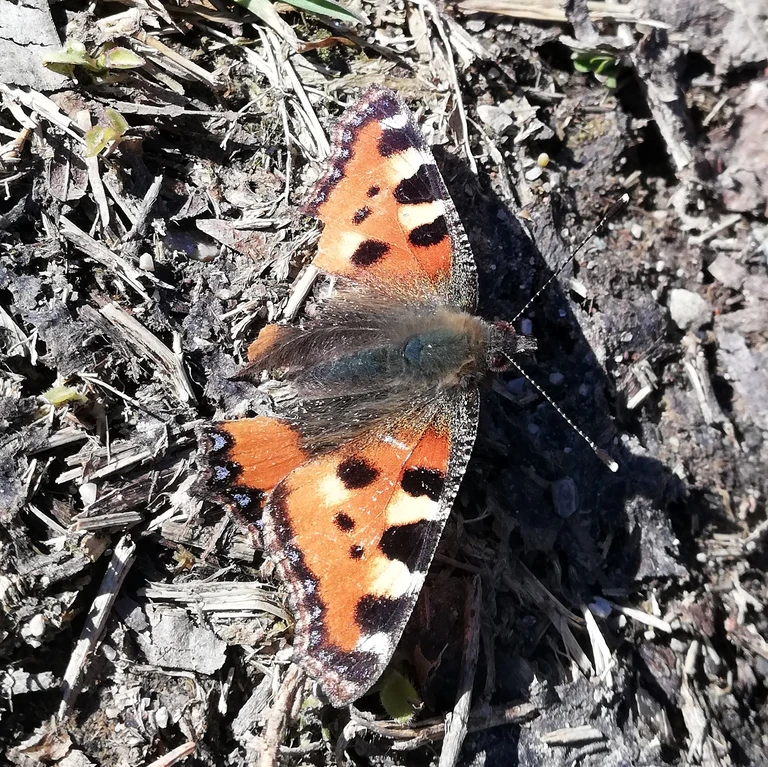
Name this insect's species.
Aglais urticae
